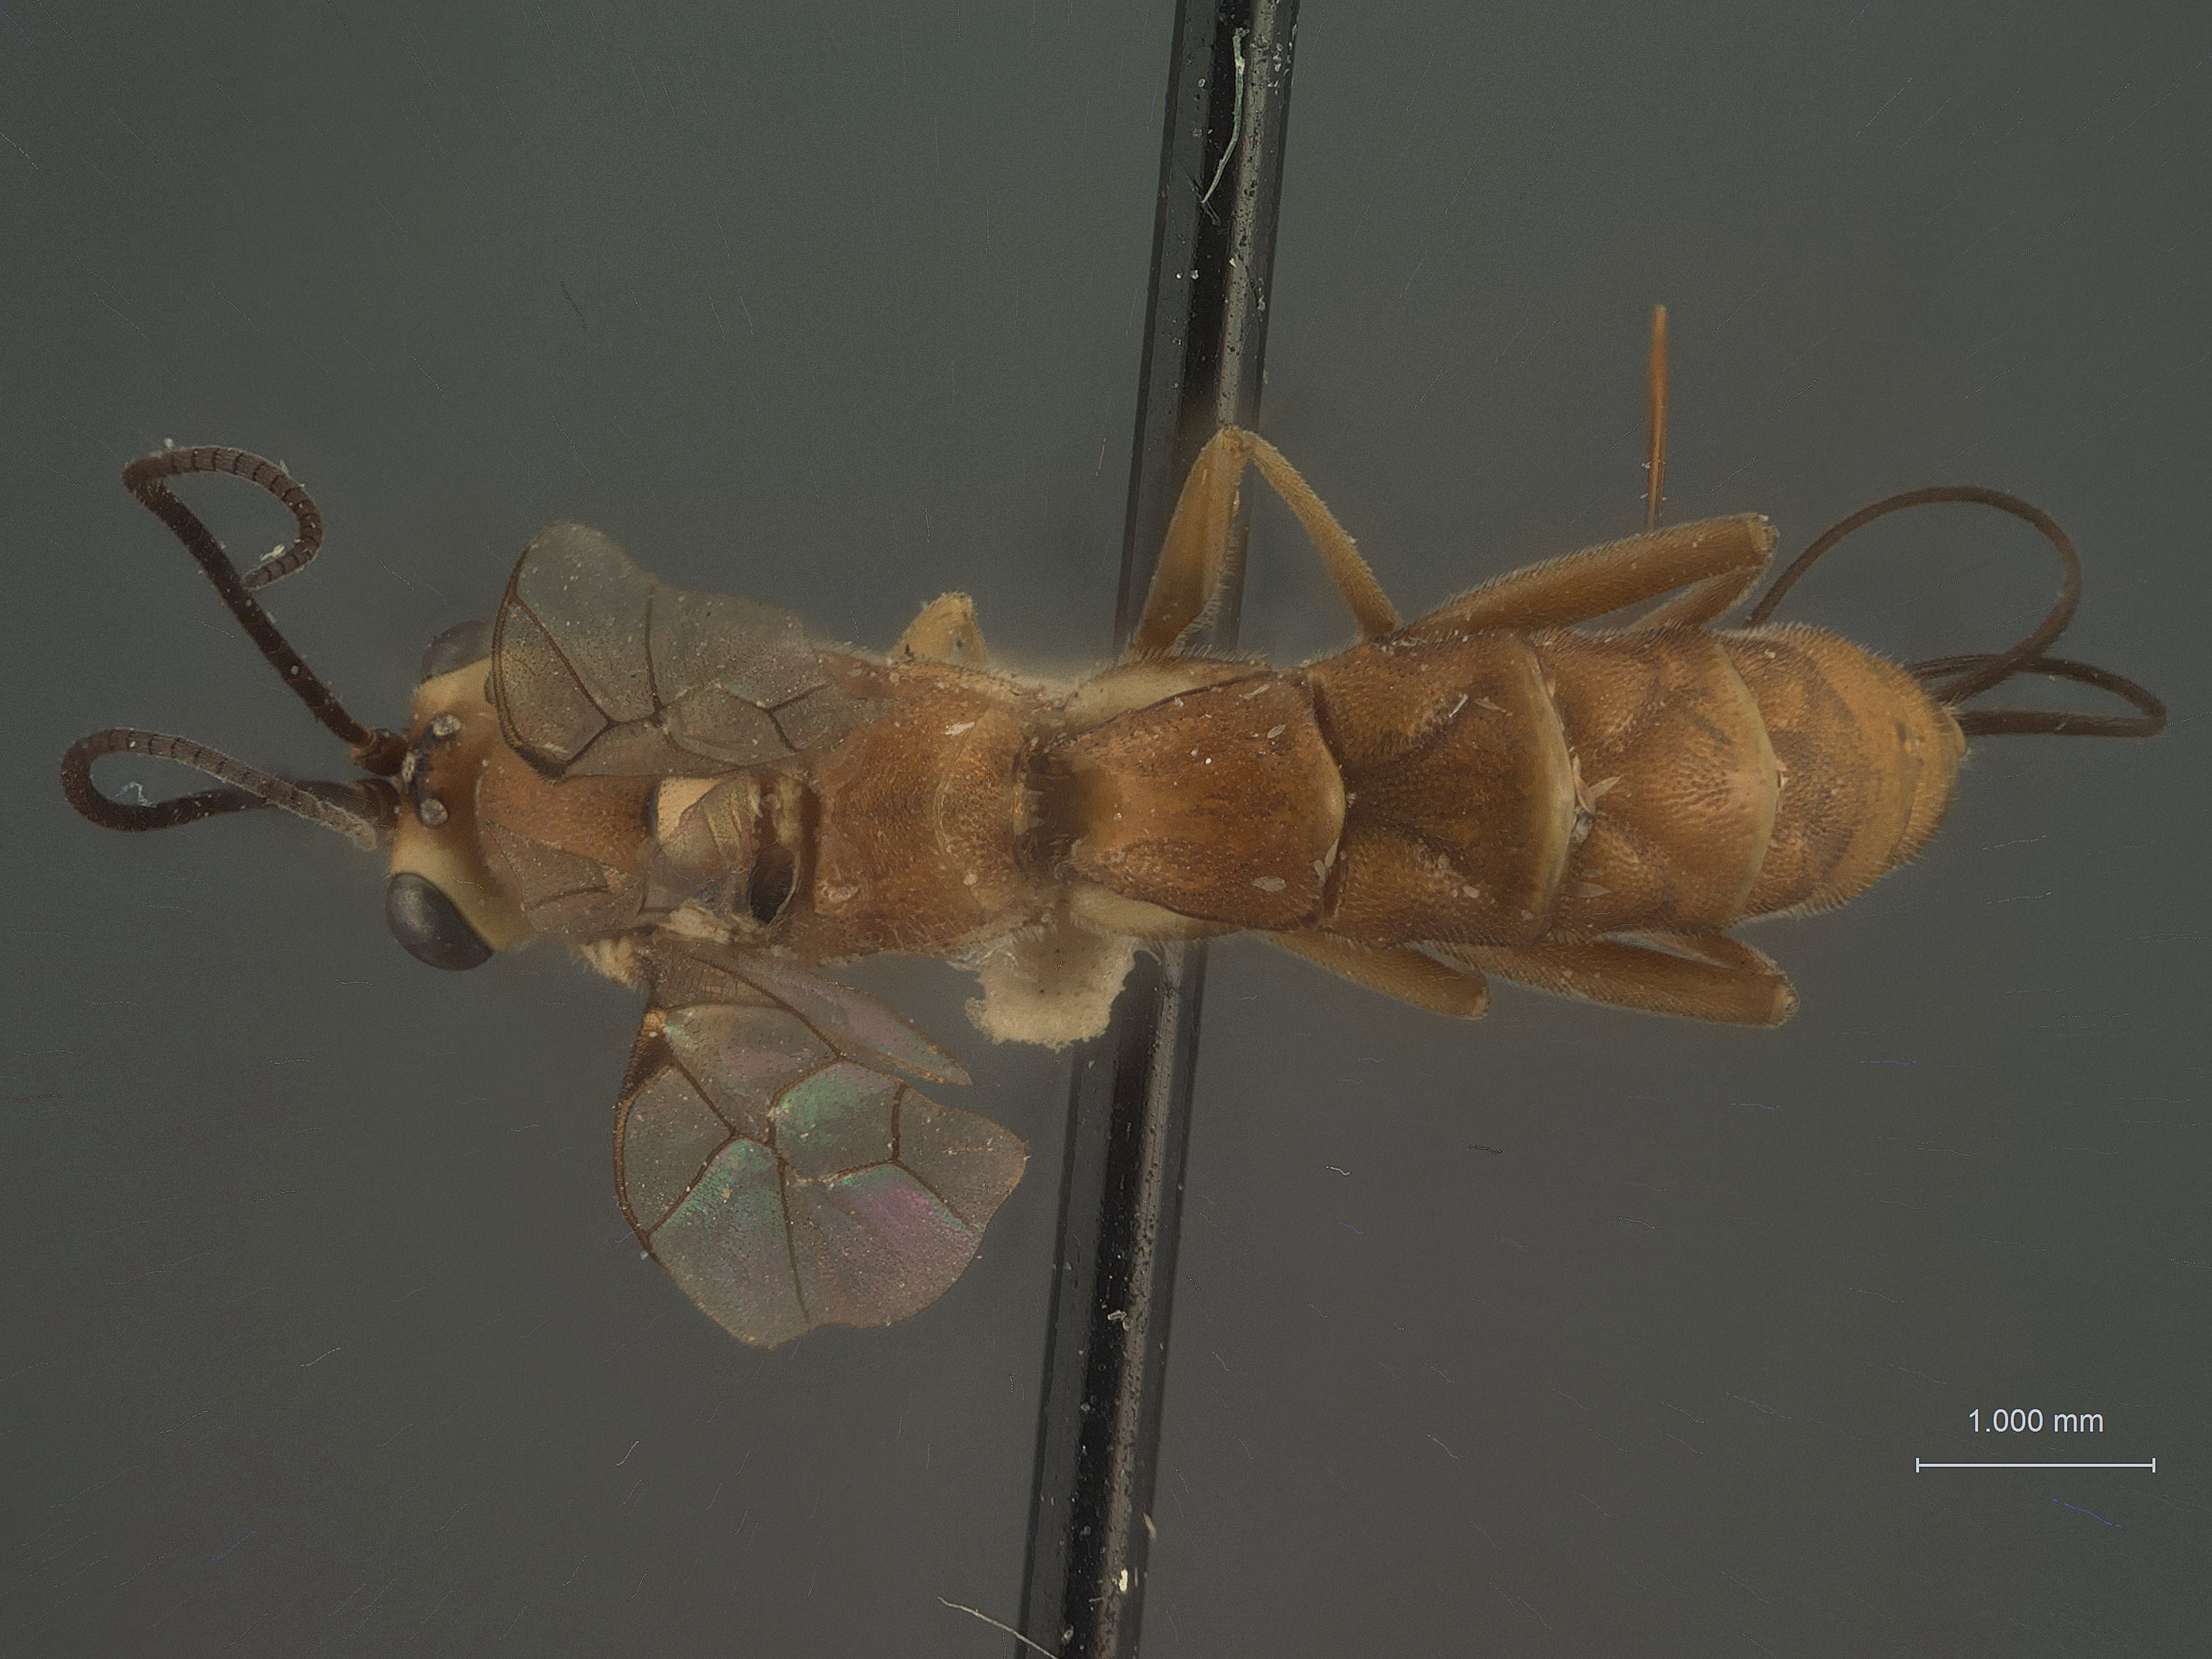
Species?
Glypta platynotae
